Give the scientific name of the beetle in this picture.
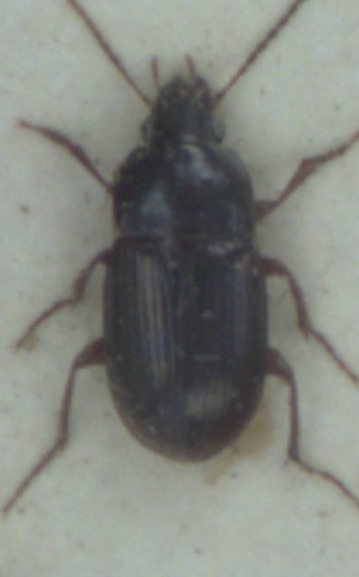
Amara bifrons
